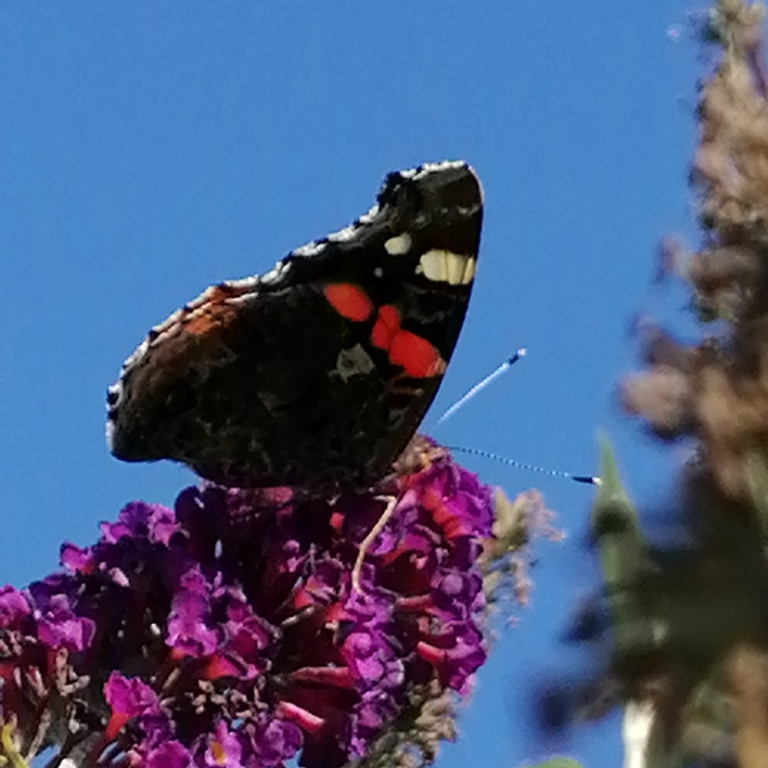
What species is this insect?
Vanessa atalanta
